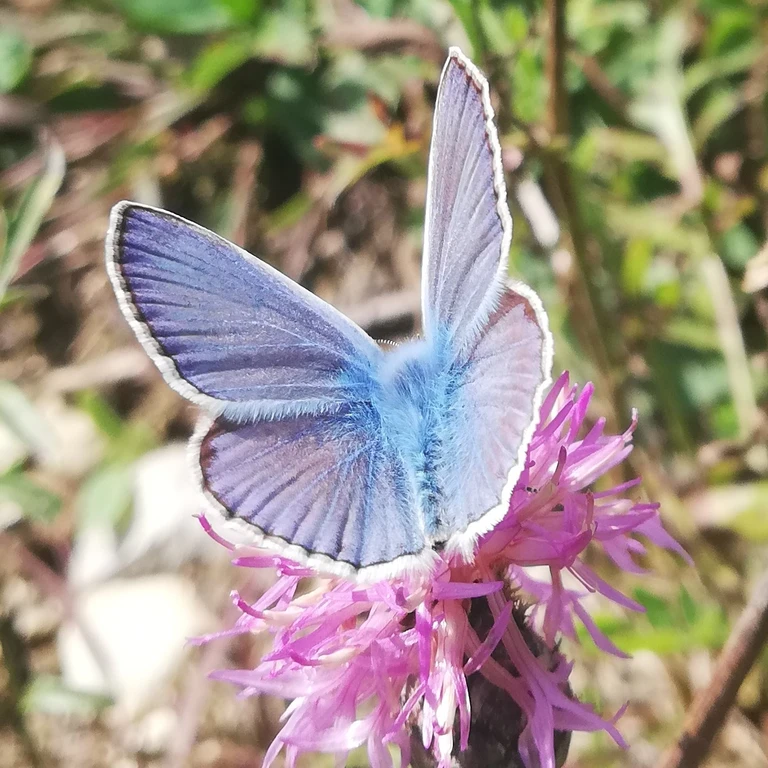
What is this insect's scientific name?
Polyommatus icarus
